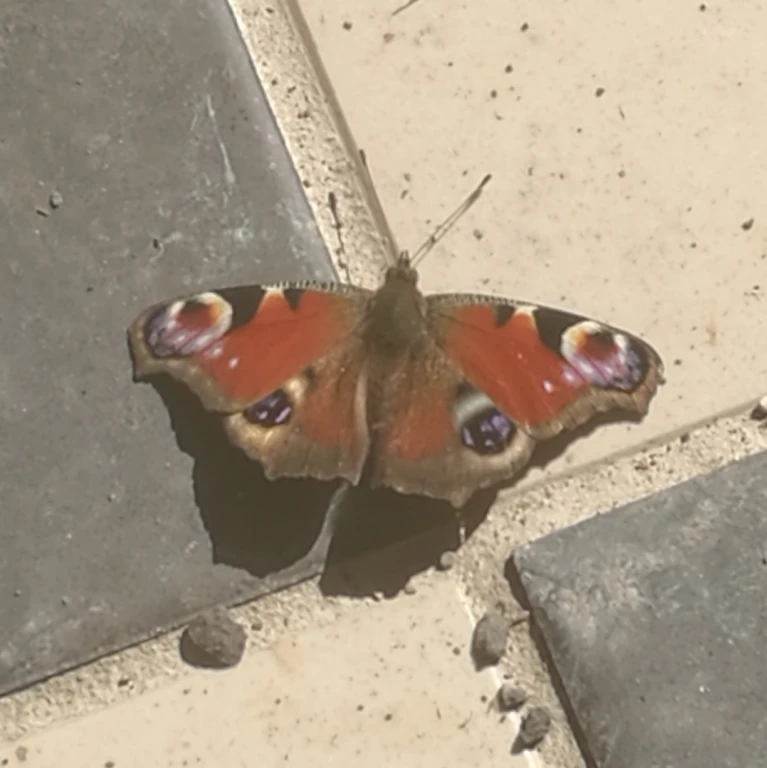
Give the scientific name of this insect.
Aglais io
